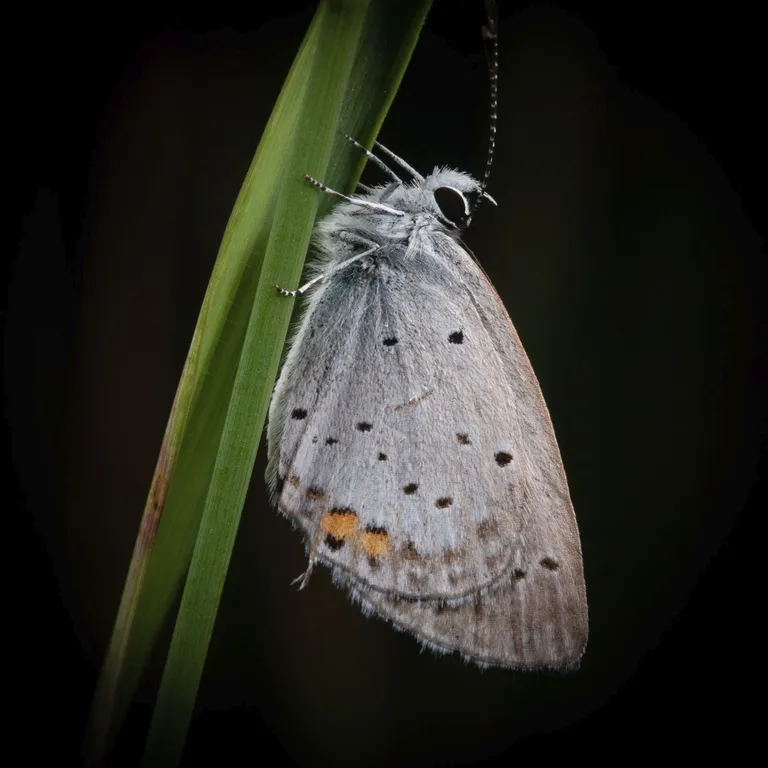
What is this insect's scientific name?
Cupido argiades (also Elkalyce argiades)
